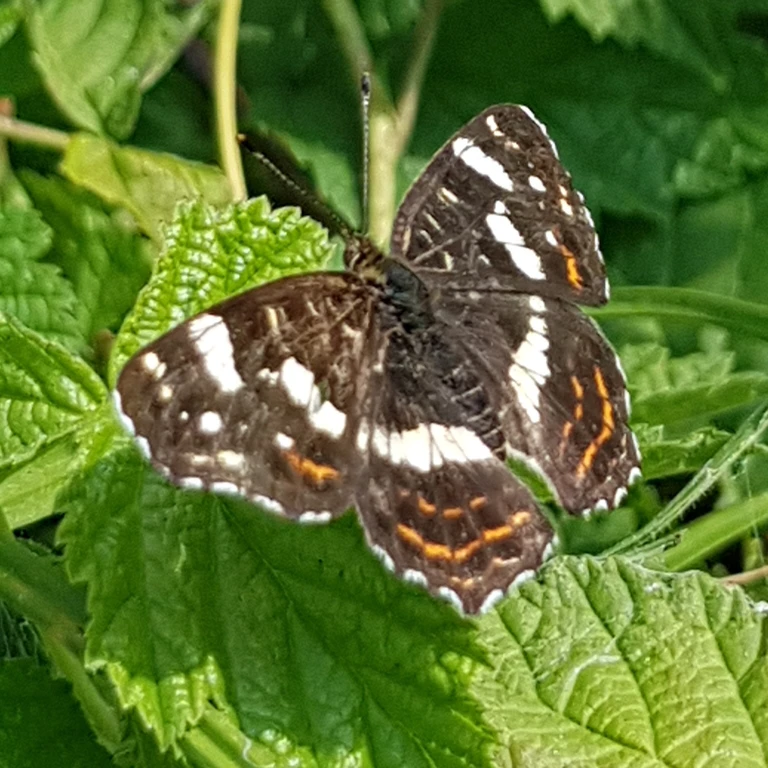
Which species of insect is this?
Araschnia levana
